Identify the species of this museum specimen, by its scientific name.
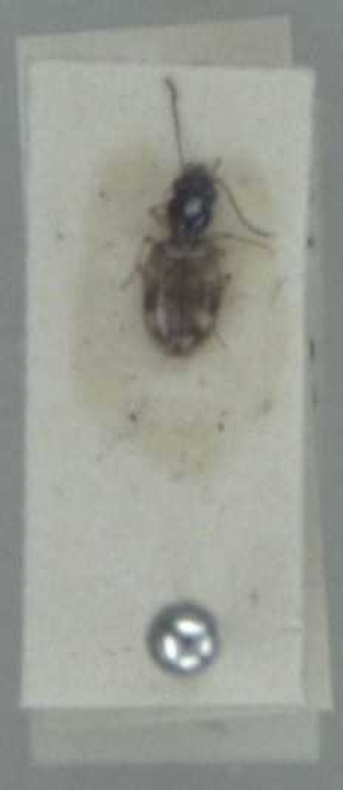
Bembidion articulatum
